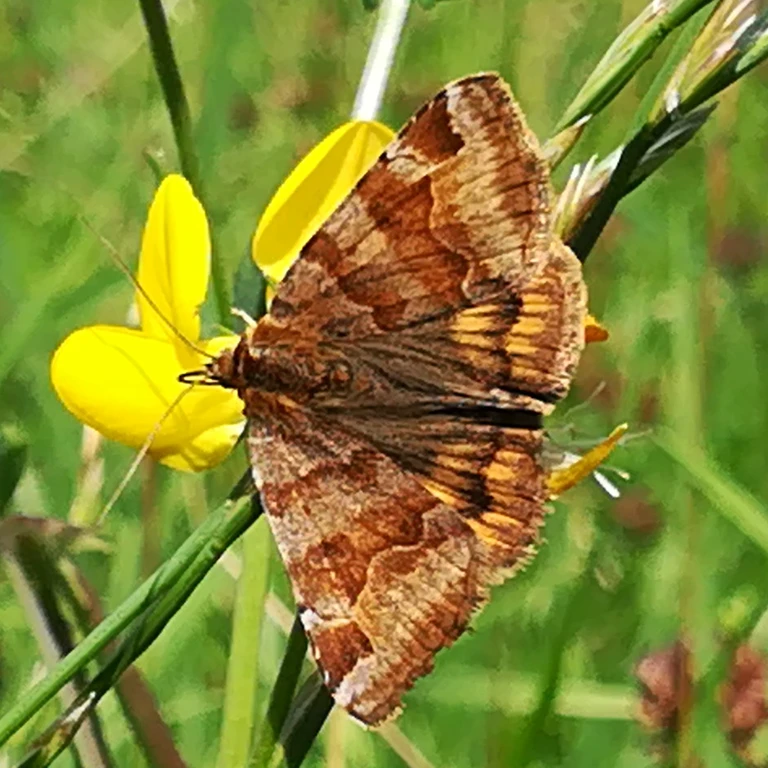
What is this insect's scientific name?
Euclidia glyphica
